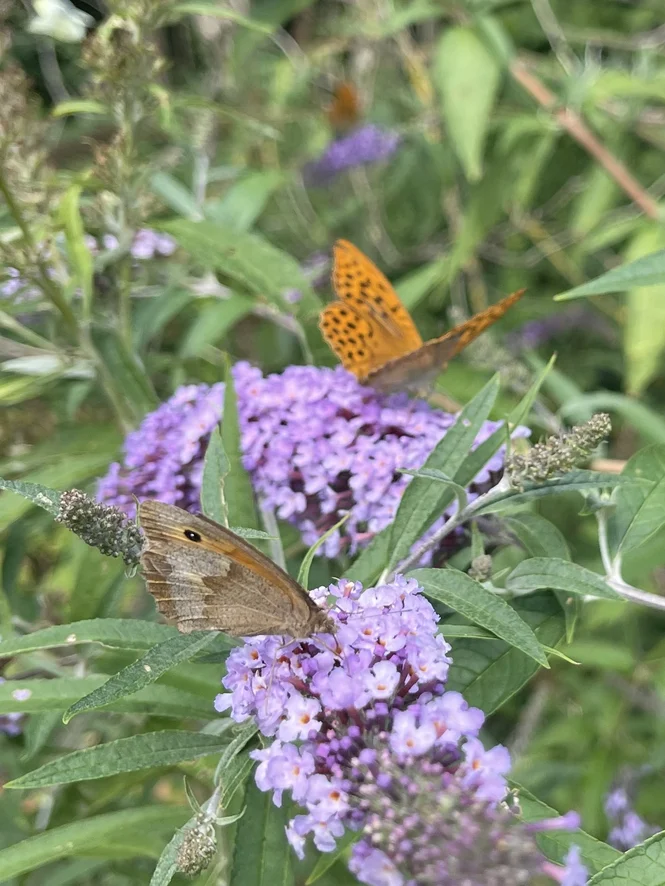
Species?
Argynnis paphia
